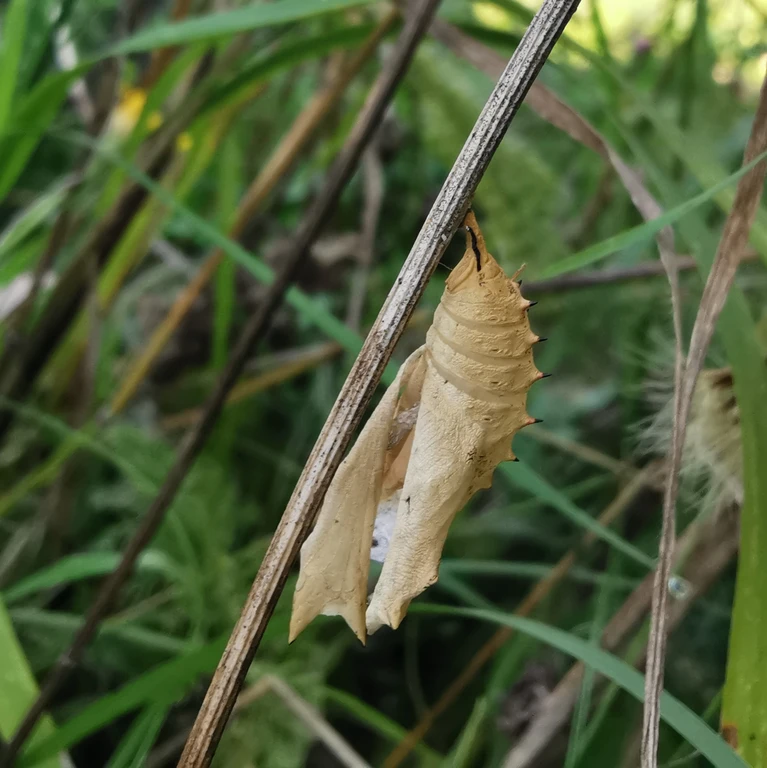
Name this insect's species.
Aglais urticae
